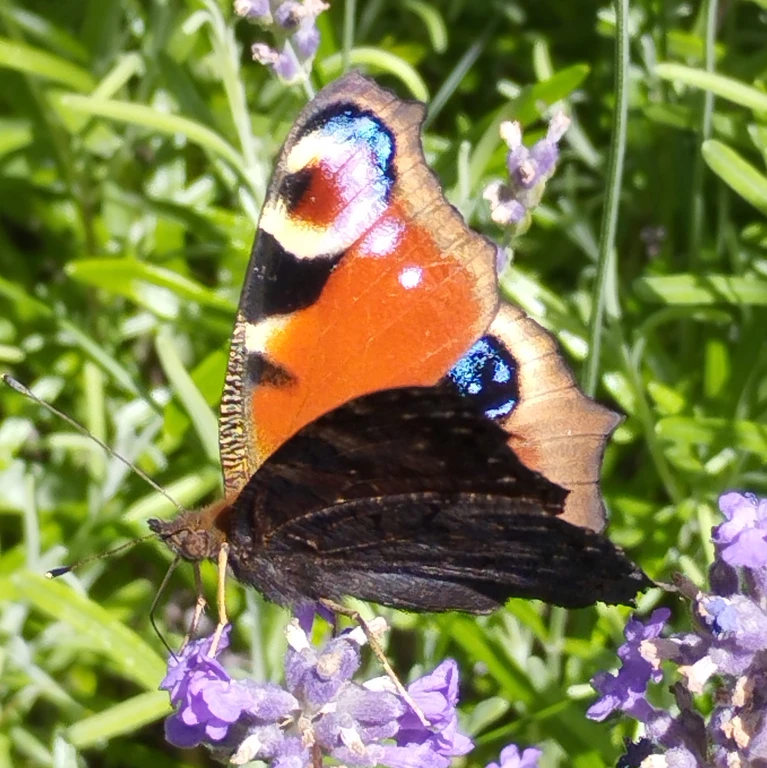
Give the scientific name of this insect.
Aglais io
